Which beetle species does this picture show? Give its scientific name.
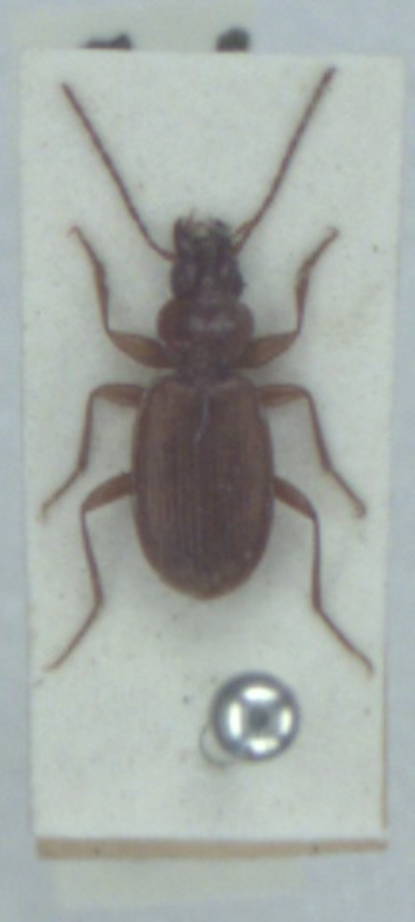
Trechus fulvus
